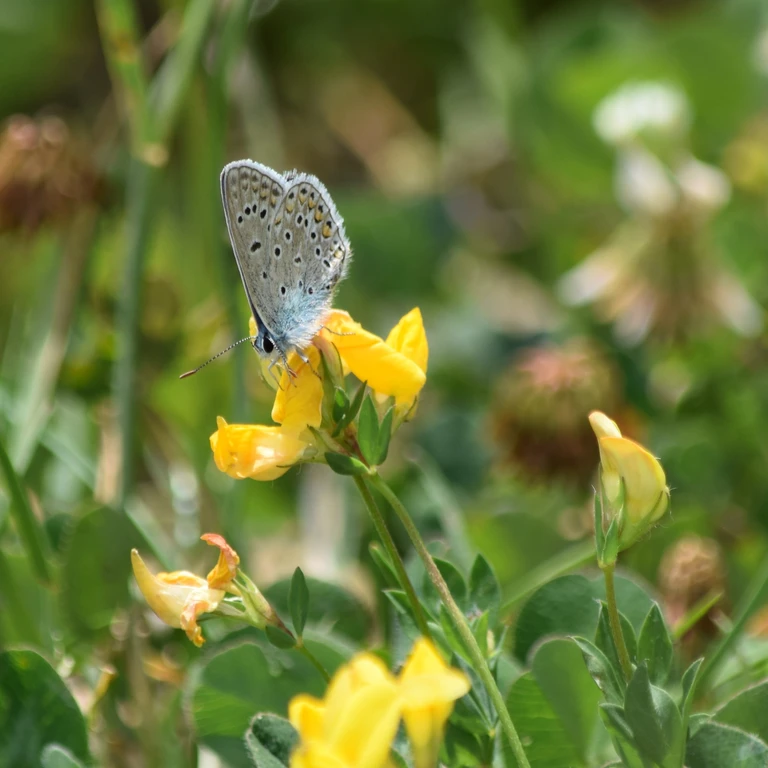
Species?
Polyommatus icarus
